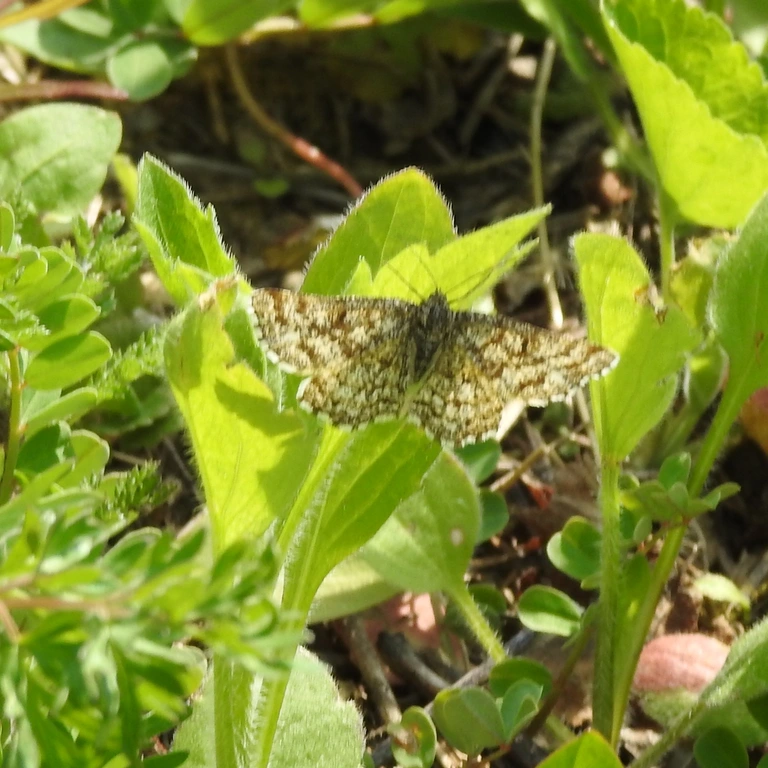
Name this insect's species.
Ematurga atomaria
